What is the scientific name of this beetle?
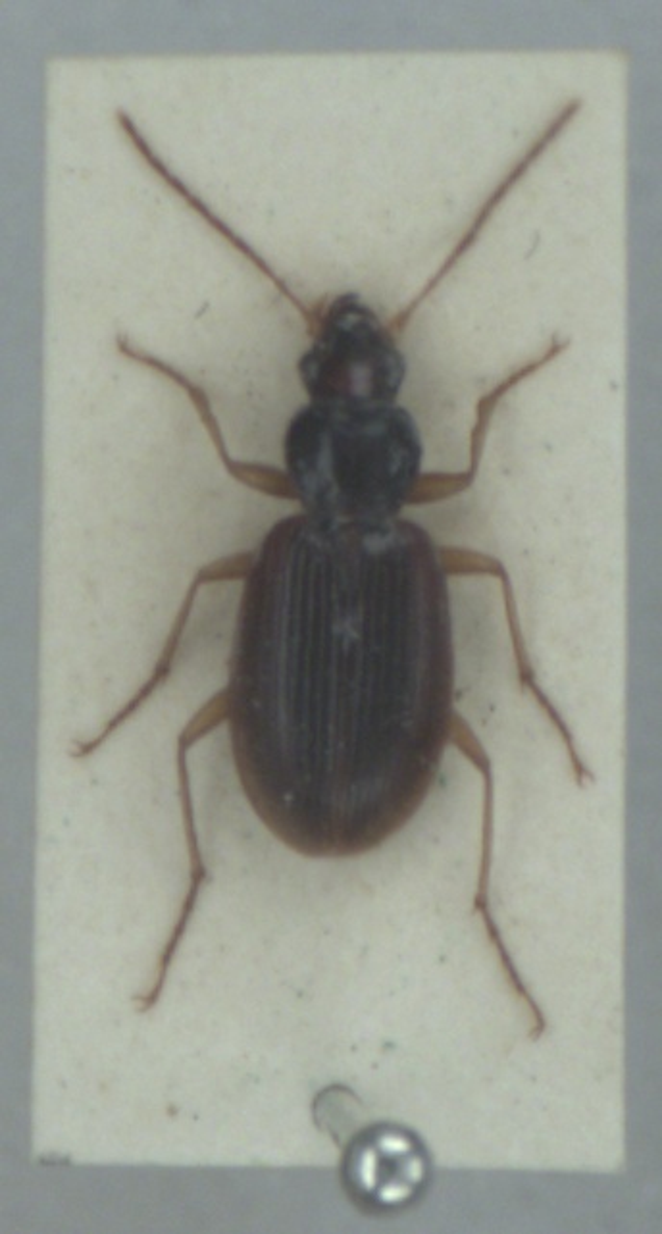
Paranchus albipes
